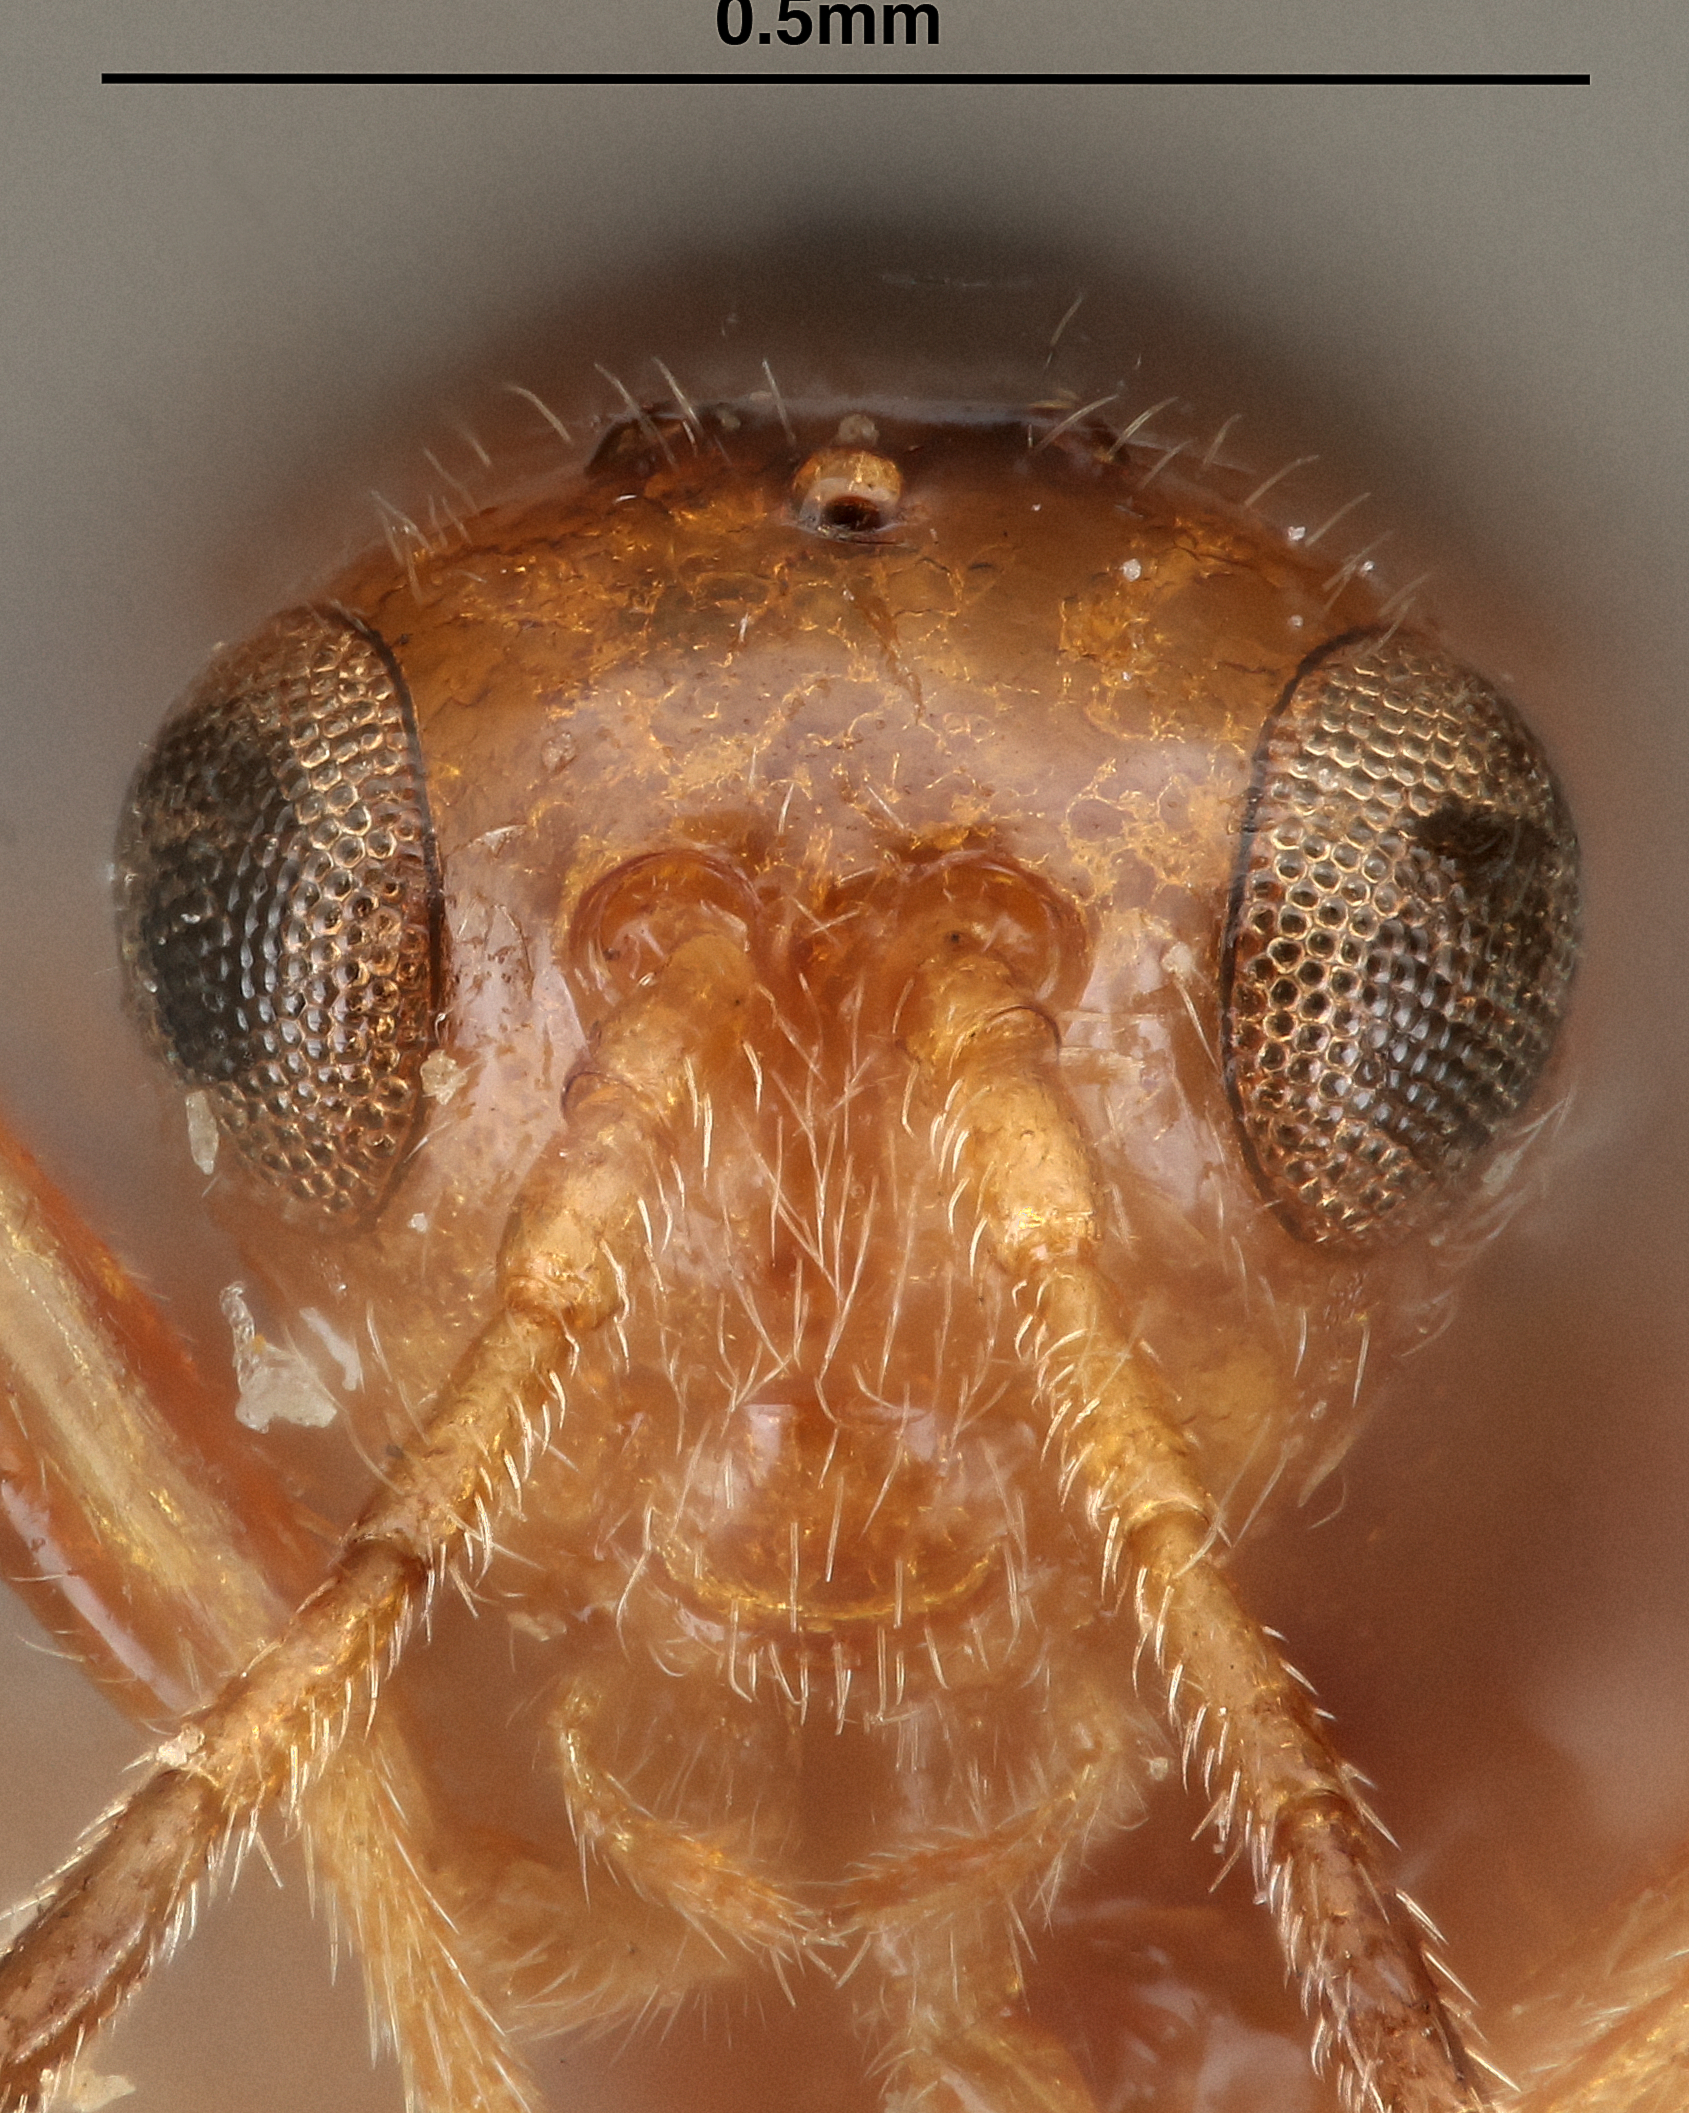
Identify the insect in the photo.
Dylita similis
